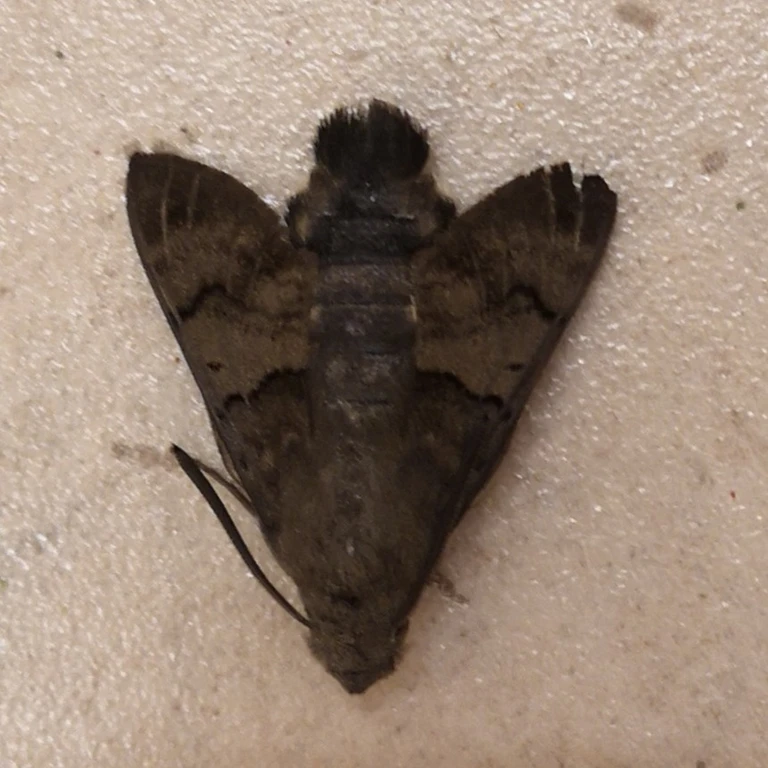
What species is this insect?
Macroglossum stellatarum
